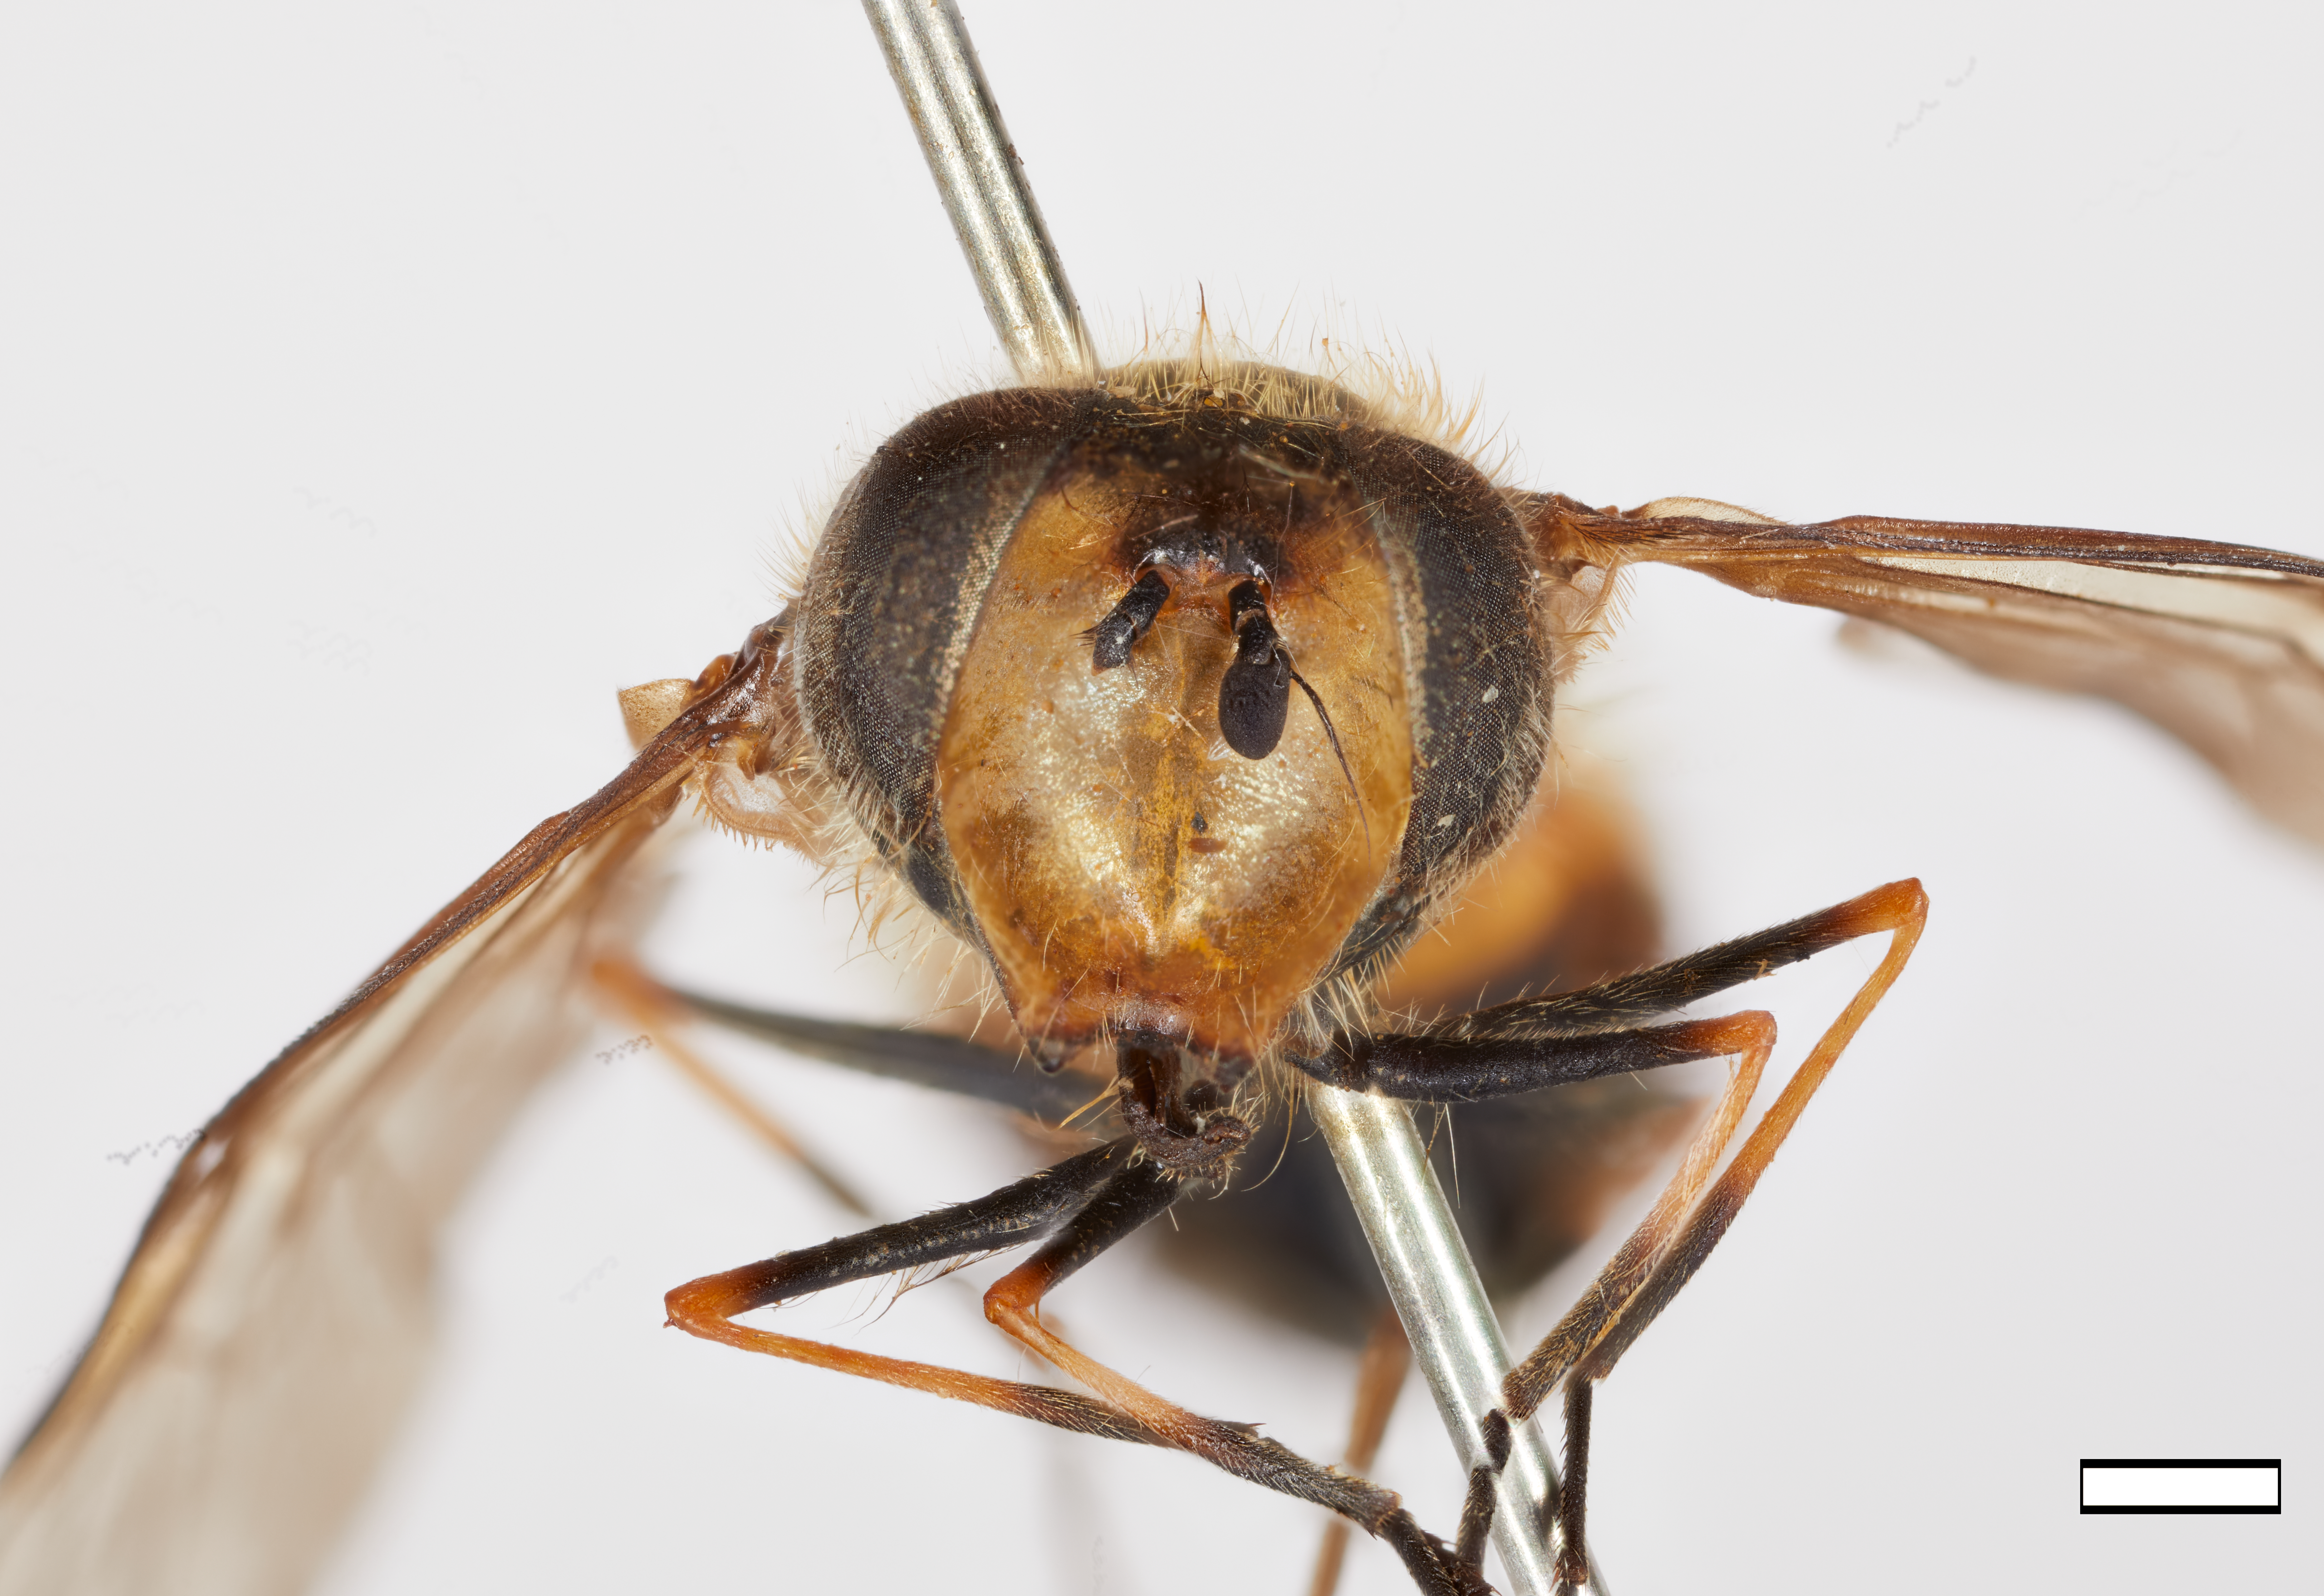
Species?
Leucozona virenda
